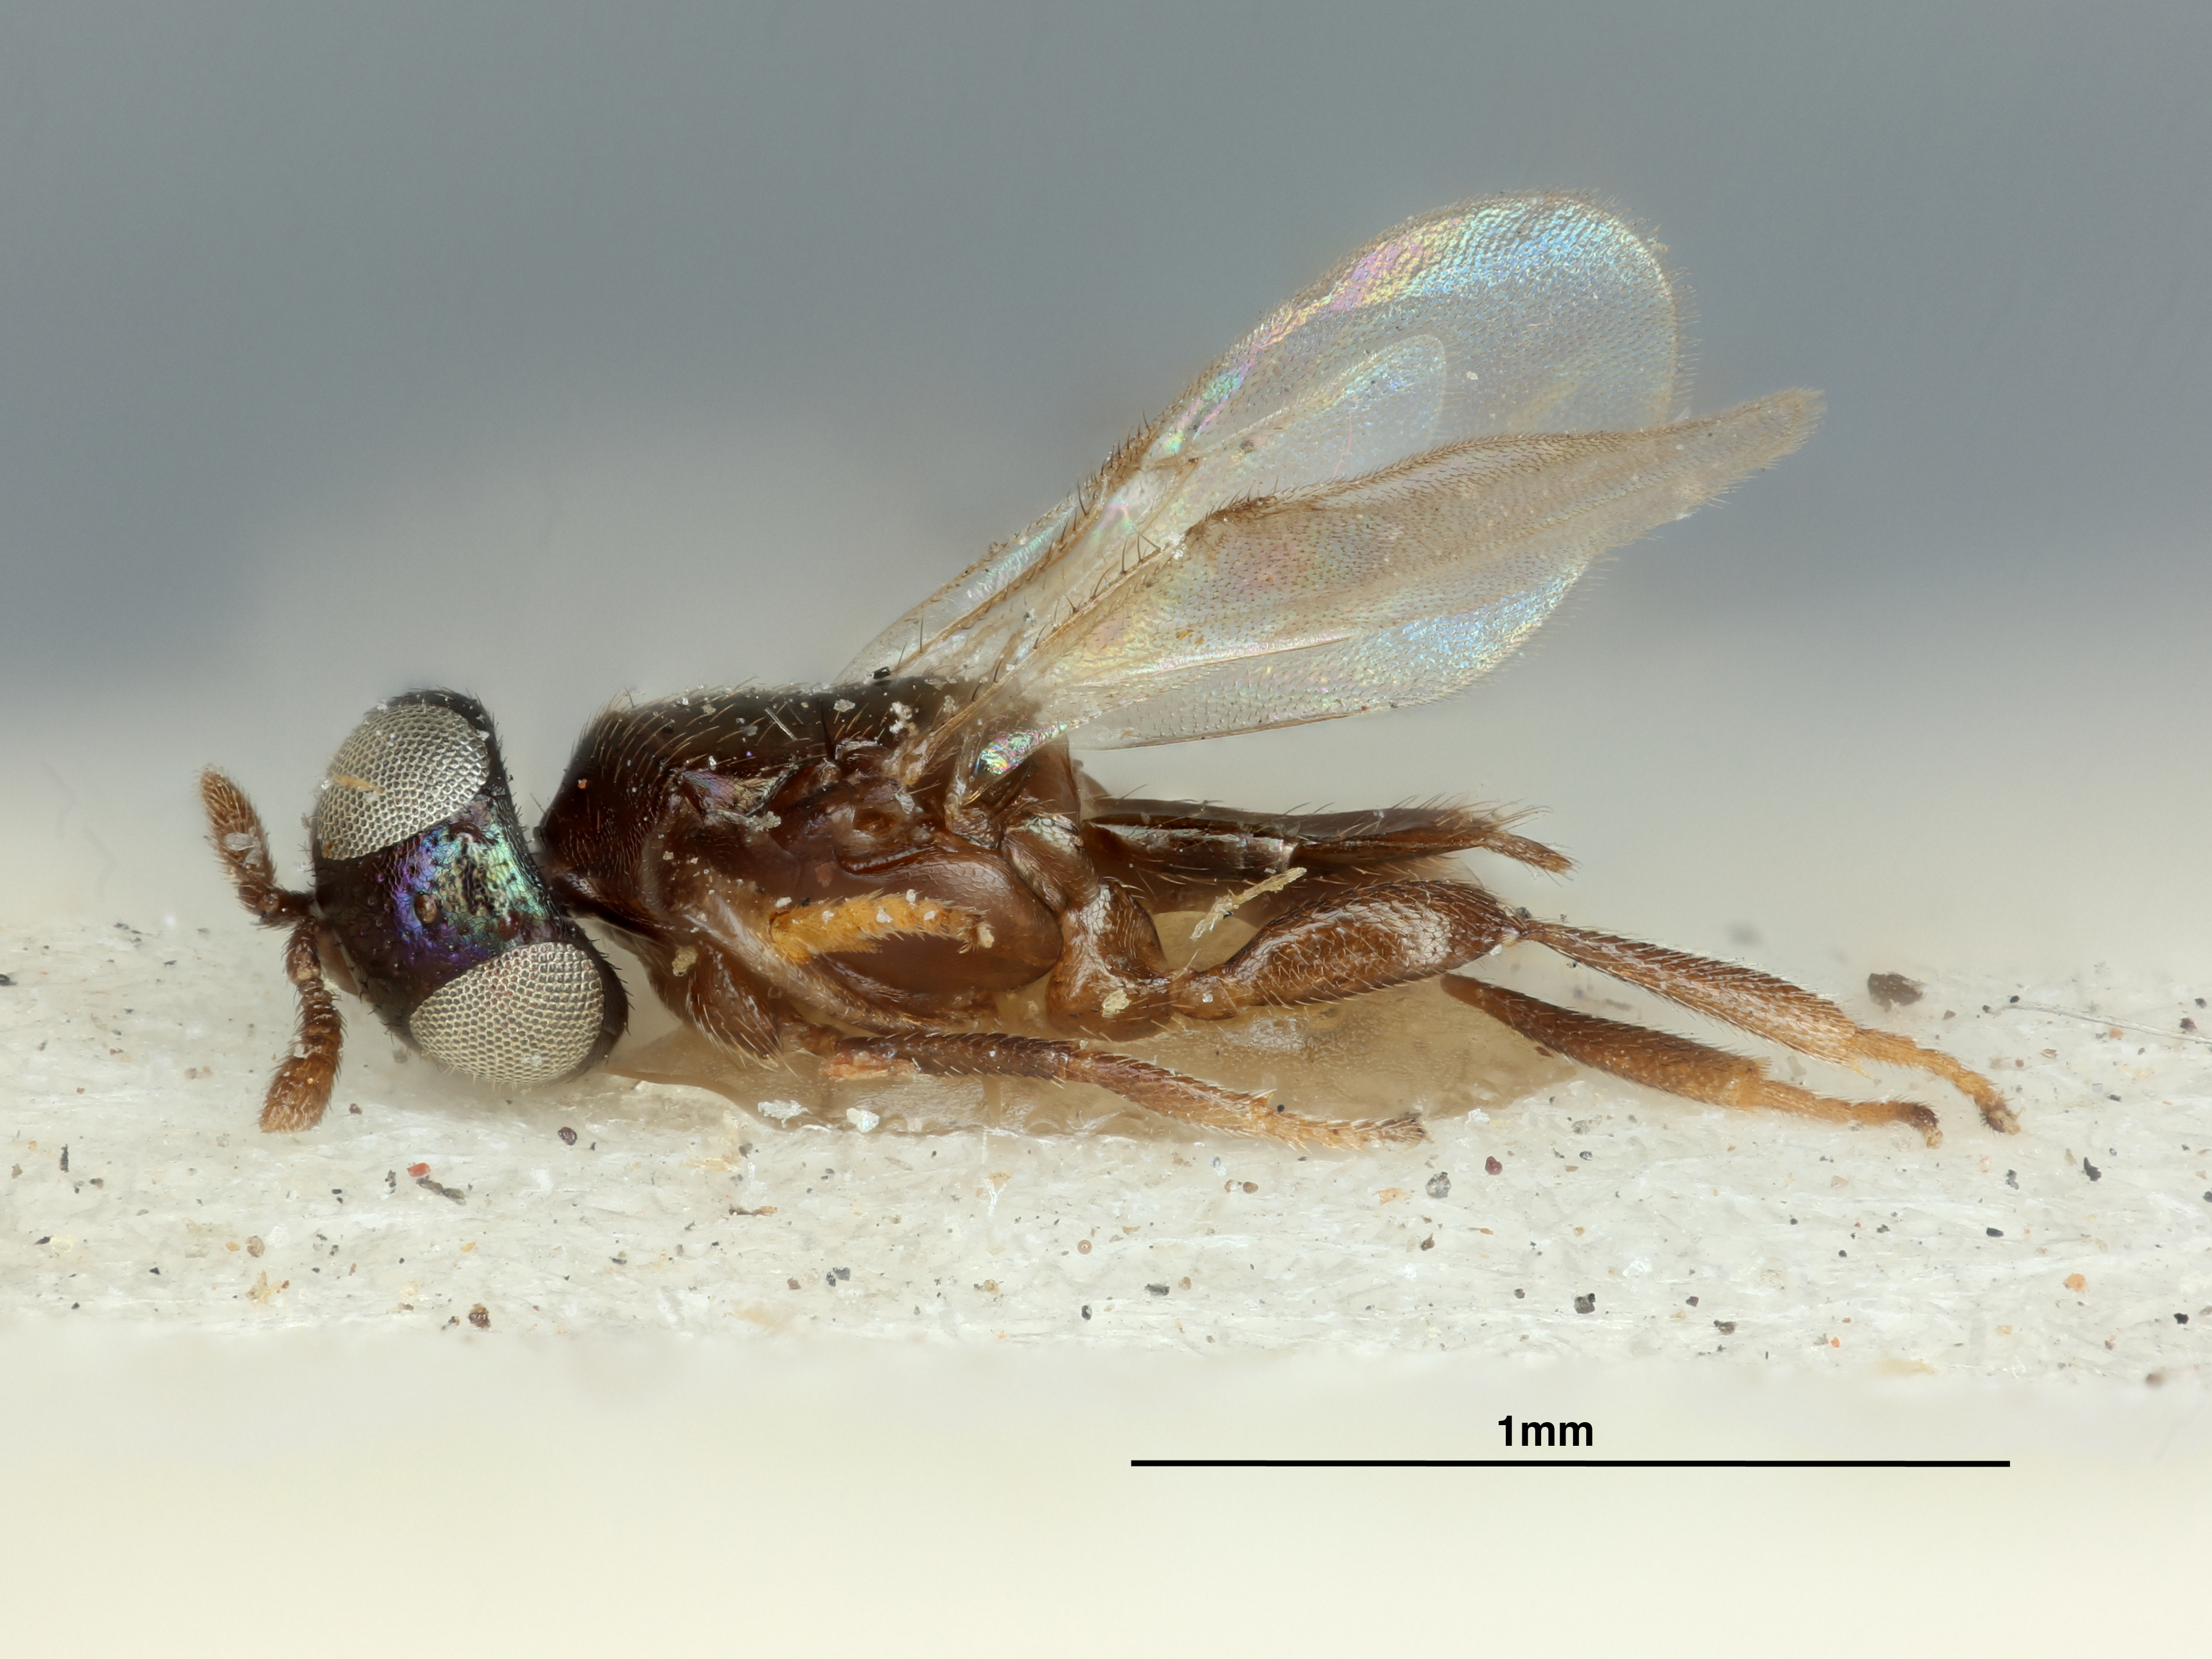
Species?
Adelencyrtus kaalae
